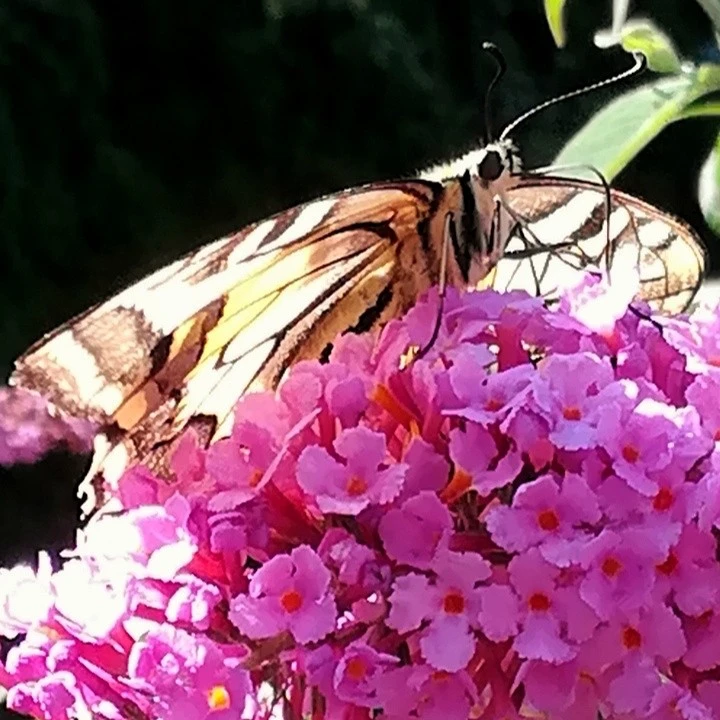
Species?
Papilio machaon
